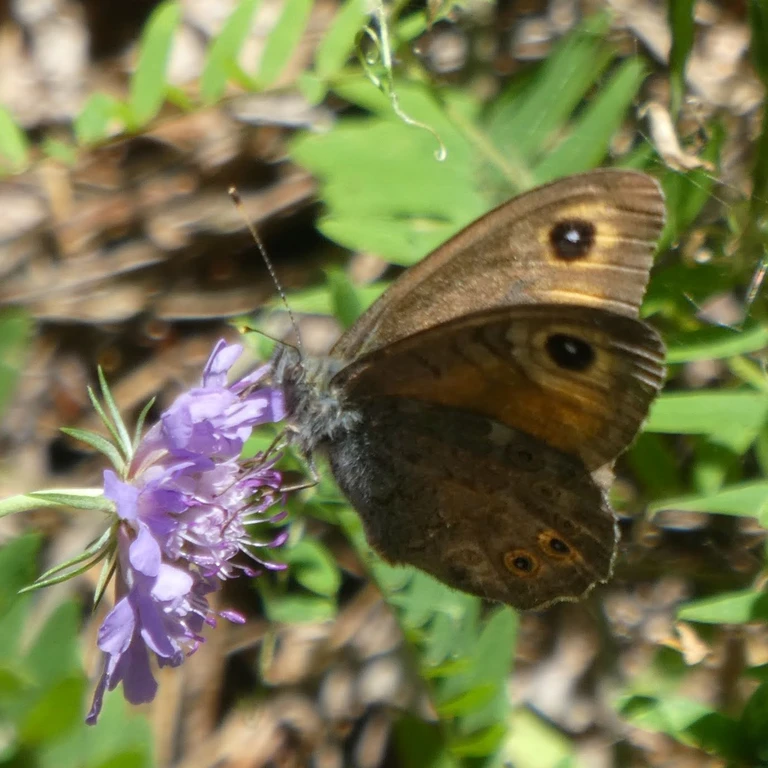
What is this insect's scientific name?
Lasiommata maera (also Pararge maera)
